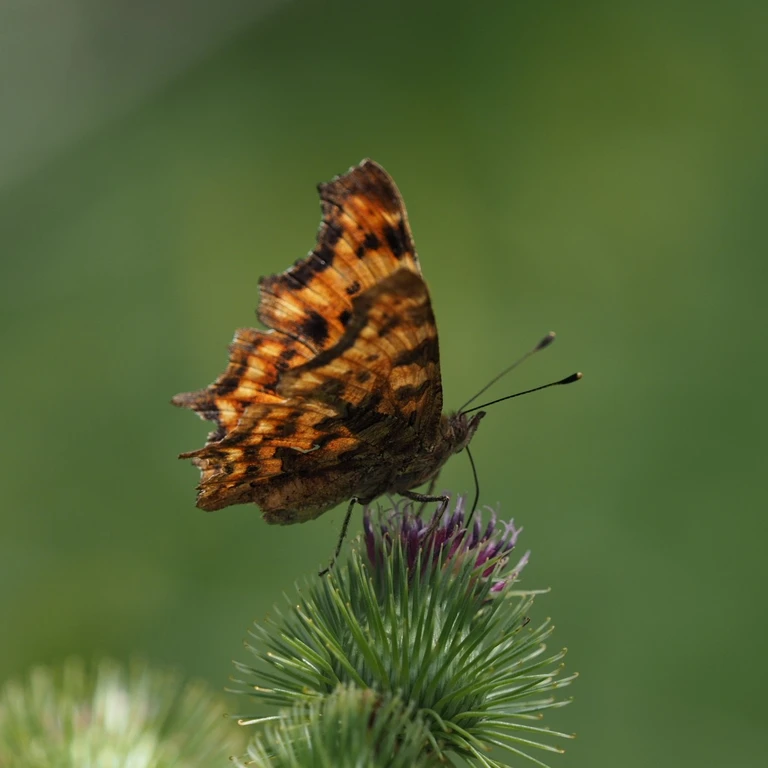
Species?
Polygonia c-album
